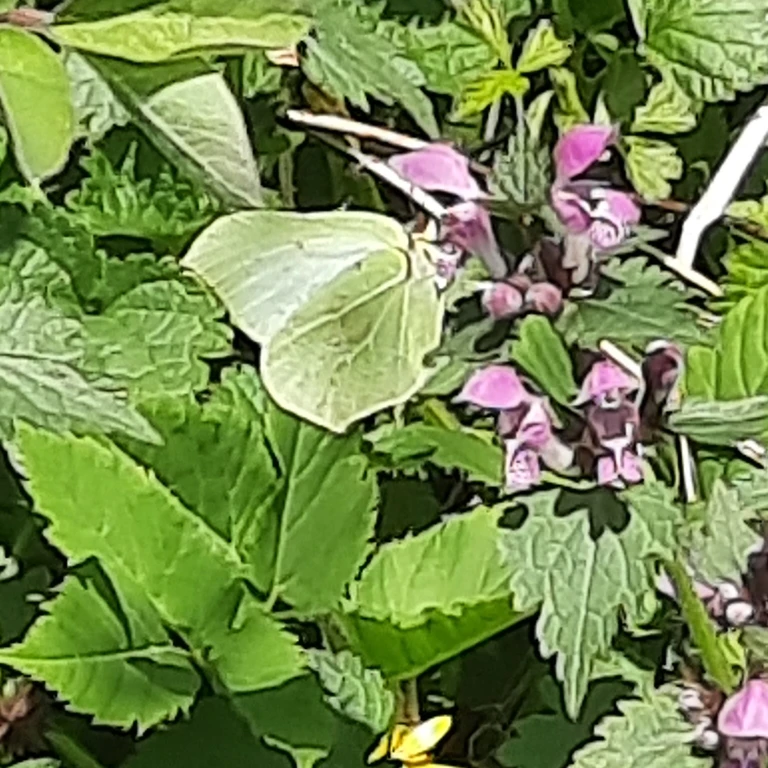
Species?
Gonepteryx rhamni
